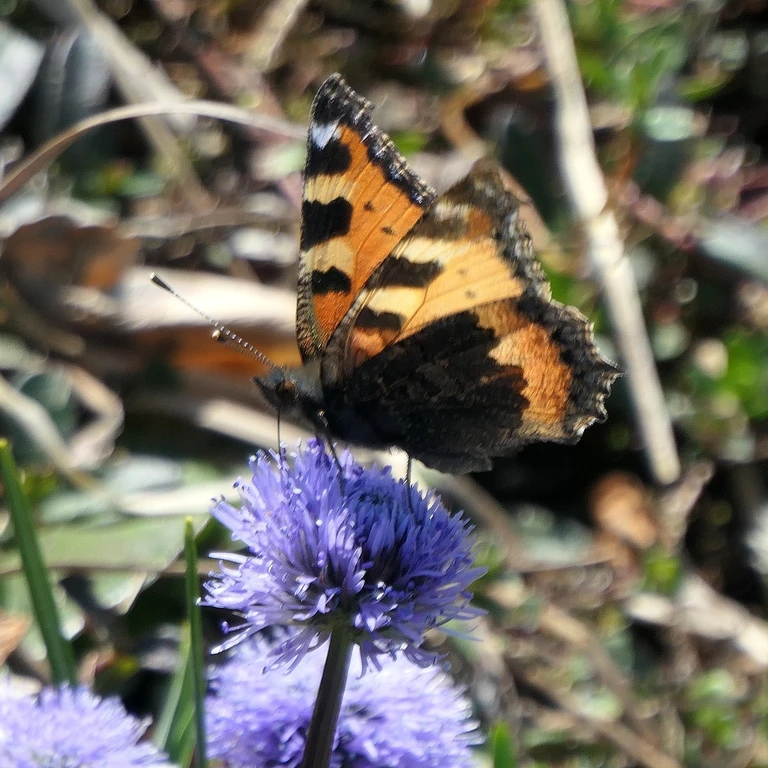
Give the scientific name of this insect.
Aglais urticae
